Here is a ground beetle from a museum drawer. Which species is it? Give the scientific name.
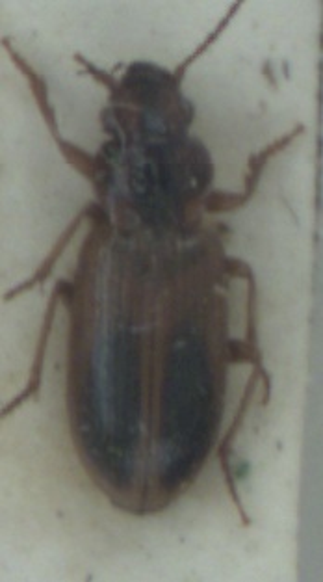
Dicheirotrichus gustavii
